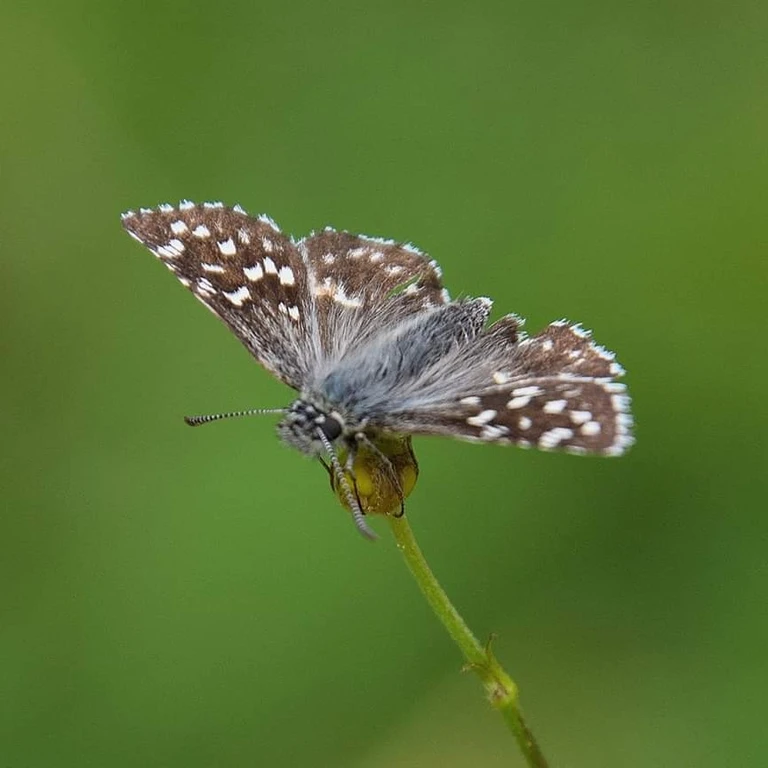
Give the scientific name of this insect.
Pyrgus malvae
